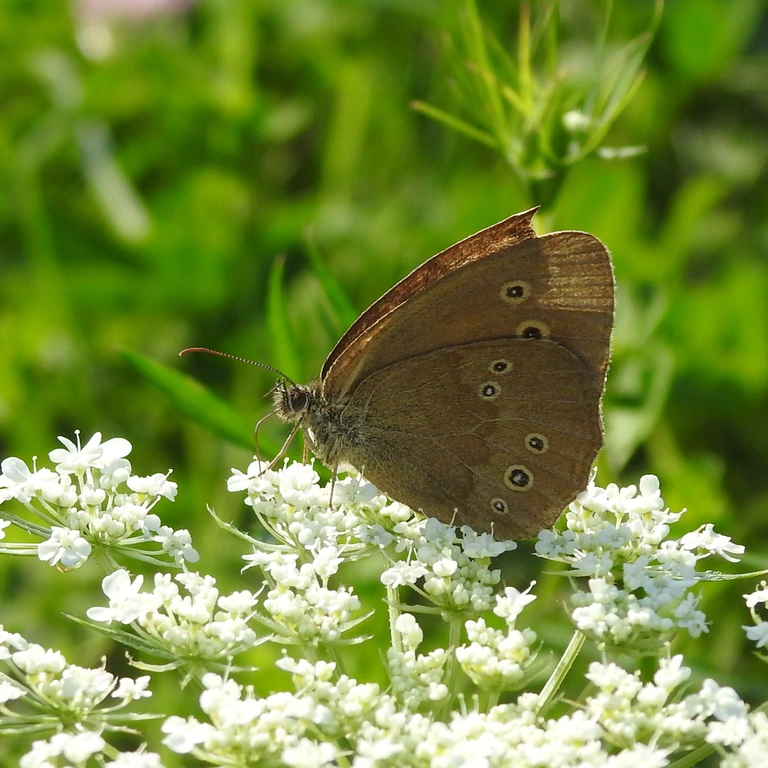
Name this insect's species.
Aphantopus hyperantus
